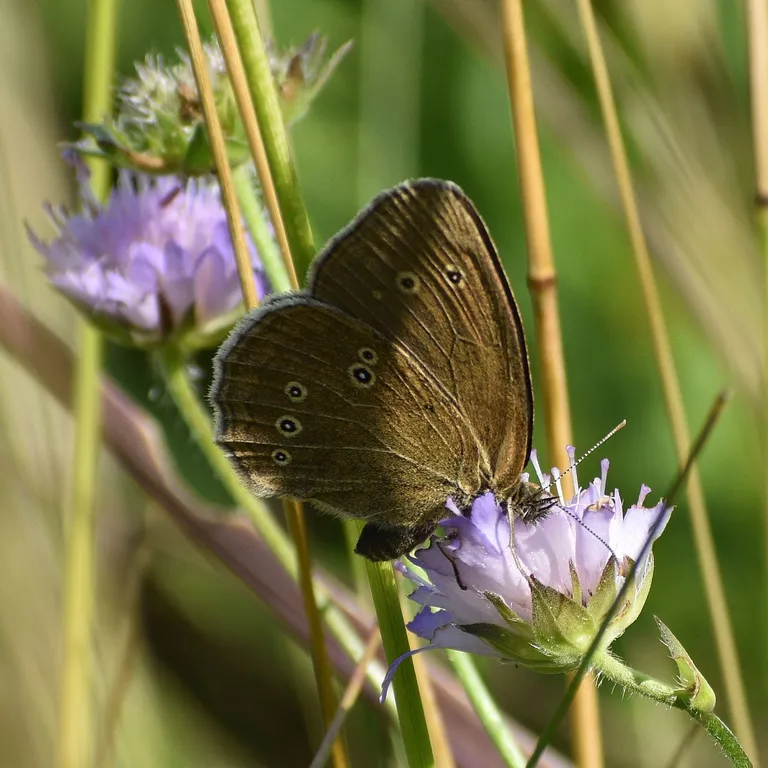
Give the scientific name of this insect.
Aphantopus hyperantus
